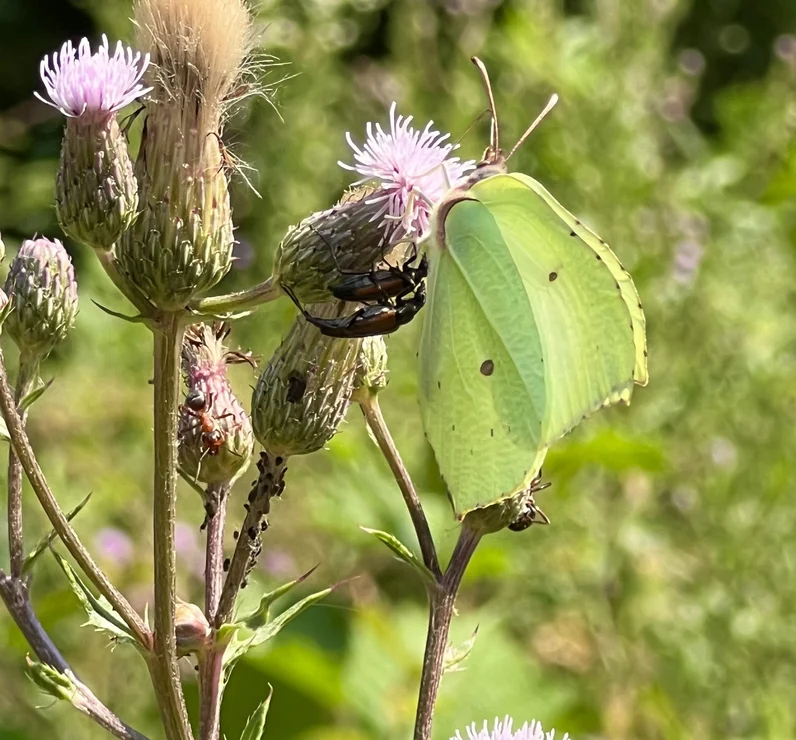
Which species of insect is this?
Gonepteryx rhamni
